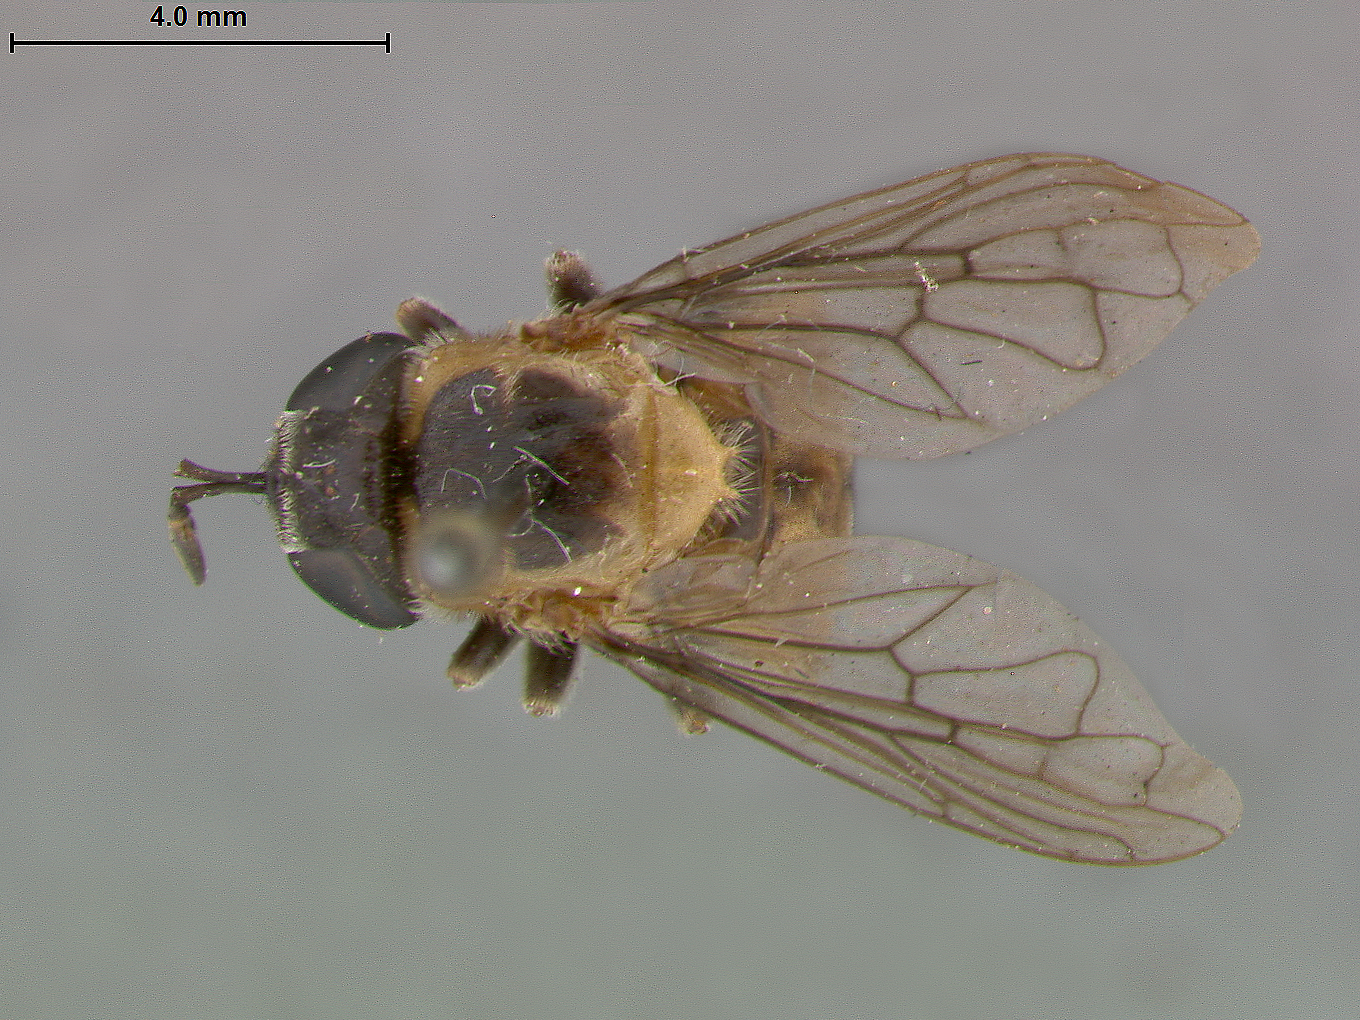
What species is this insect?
Microdon scutifer
